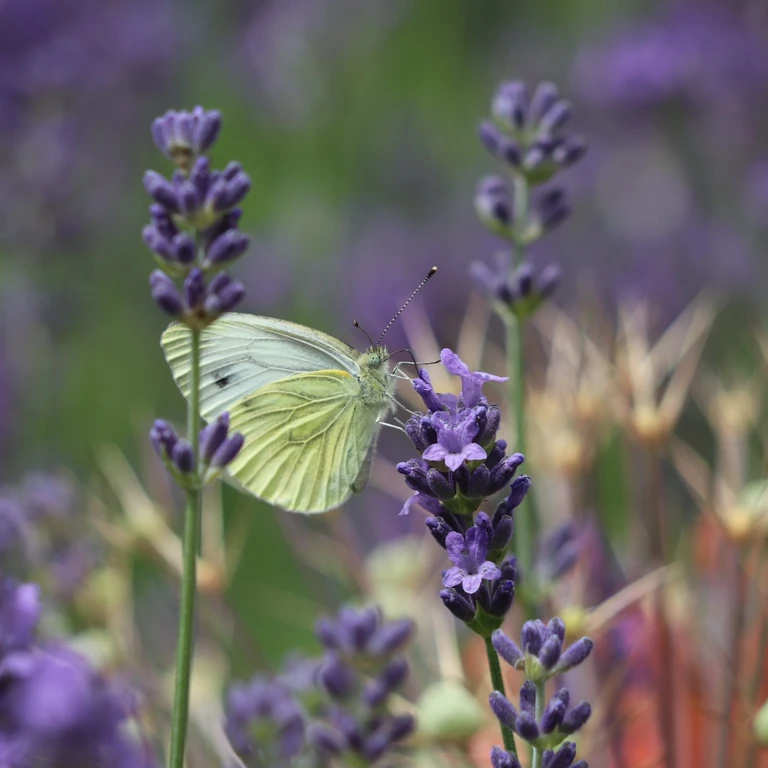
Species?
Pieris napi
